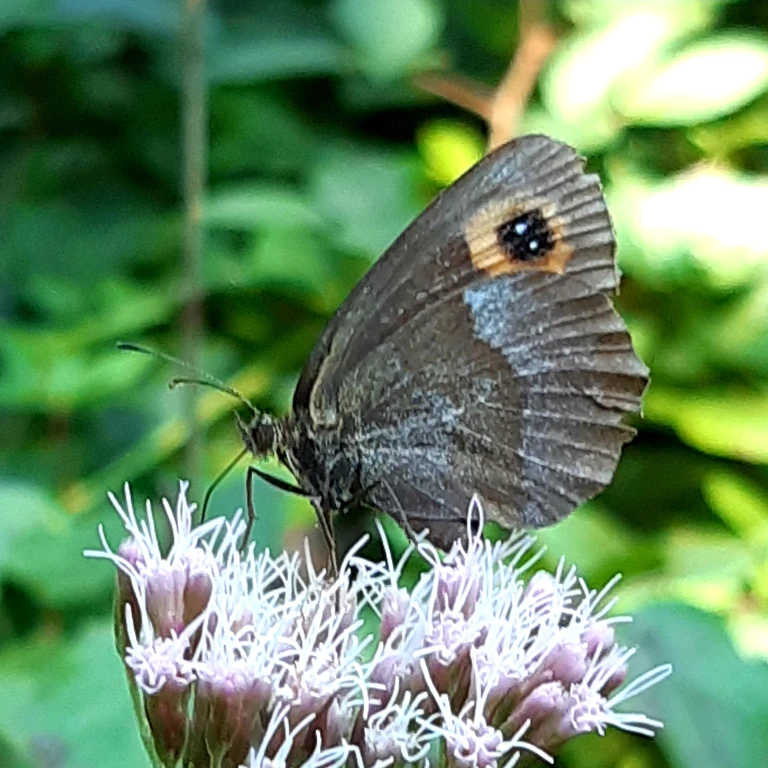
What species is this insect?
Erebia aethiops
